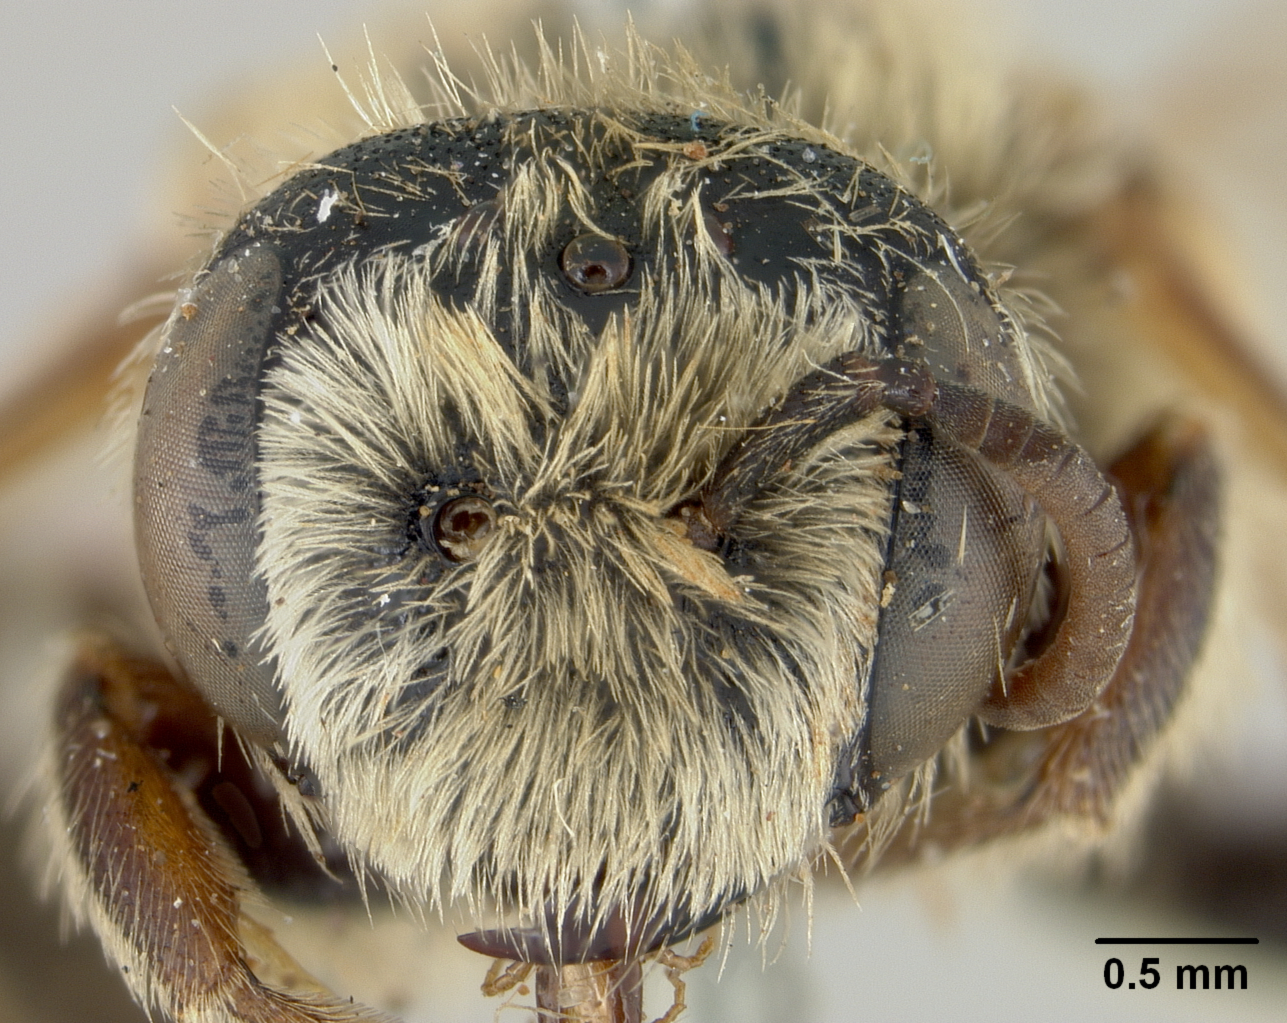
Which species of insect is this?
Lonchopria rufipennis
